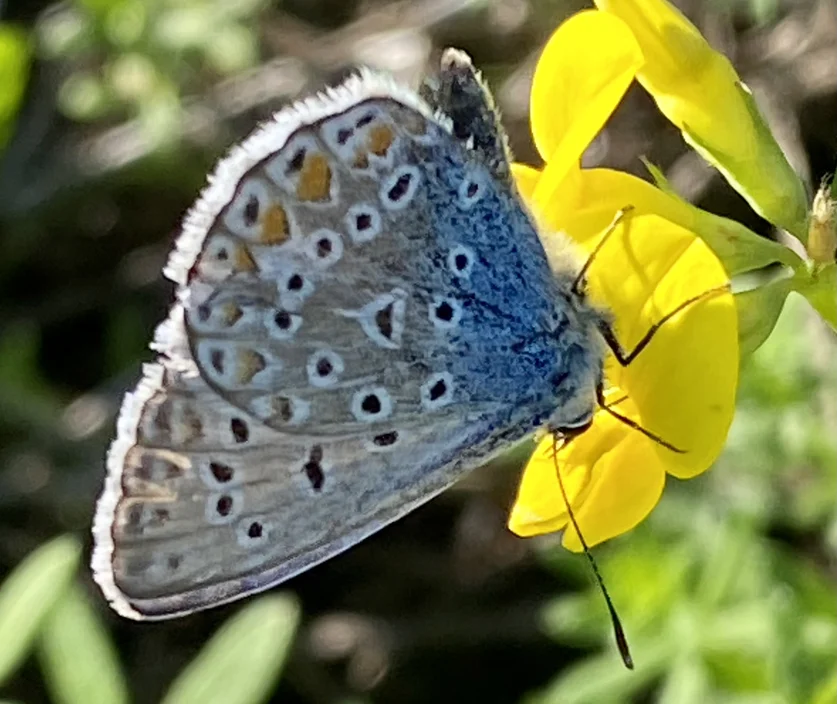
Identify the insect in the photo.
Polyommatus icarus
